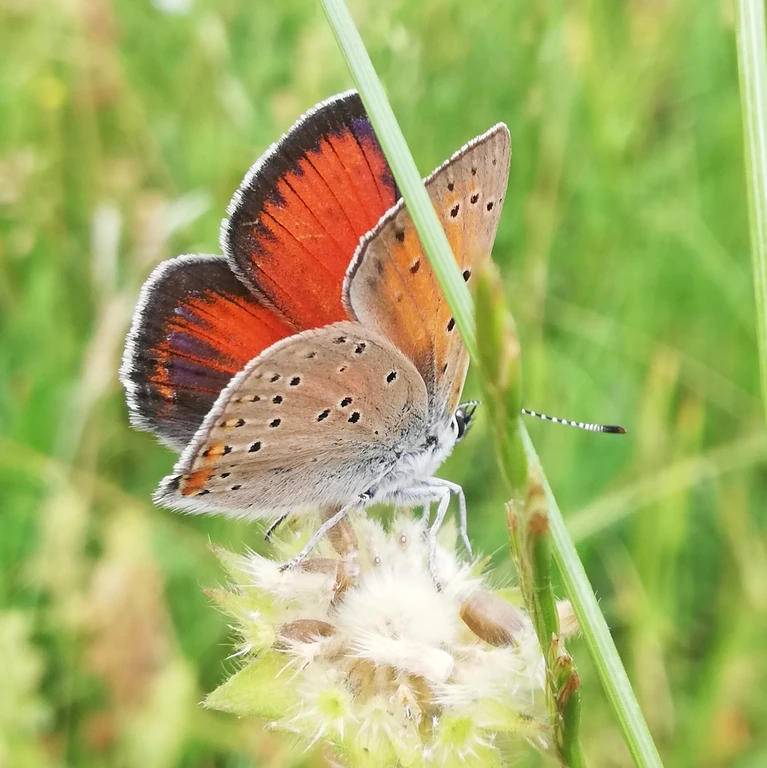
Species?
Lycaena hippothoe (also Palaeochrysophanus hippothoe)
